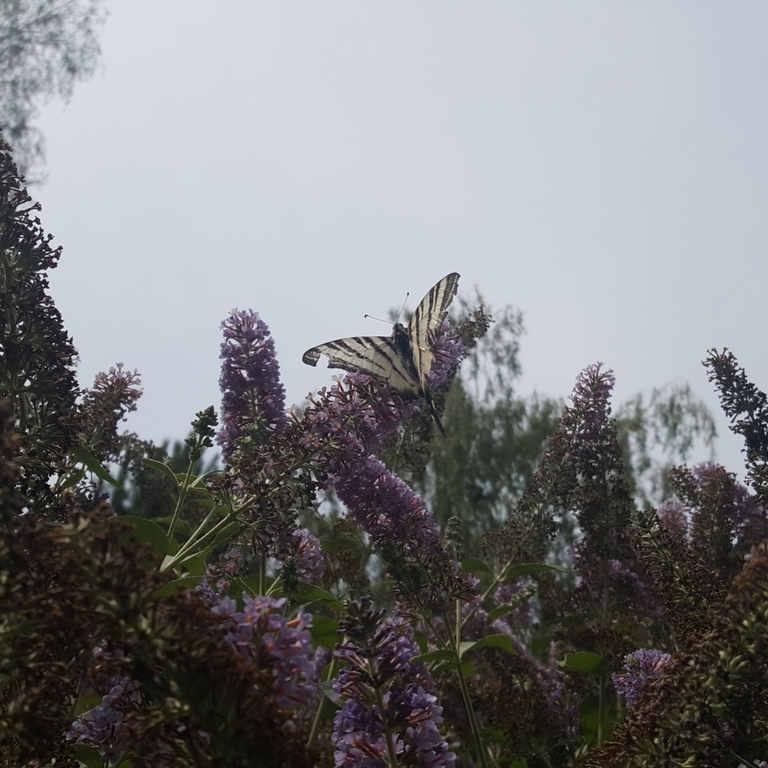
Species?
Iphiclides podalirius
